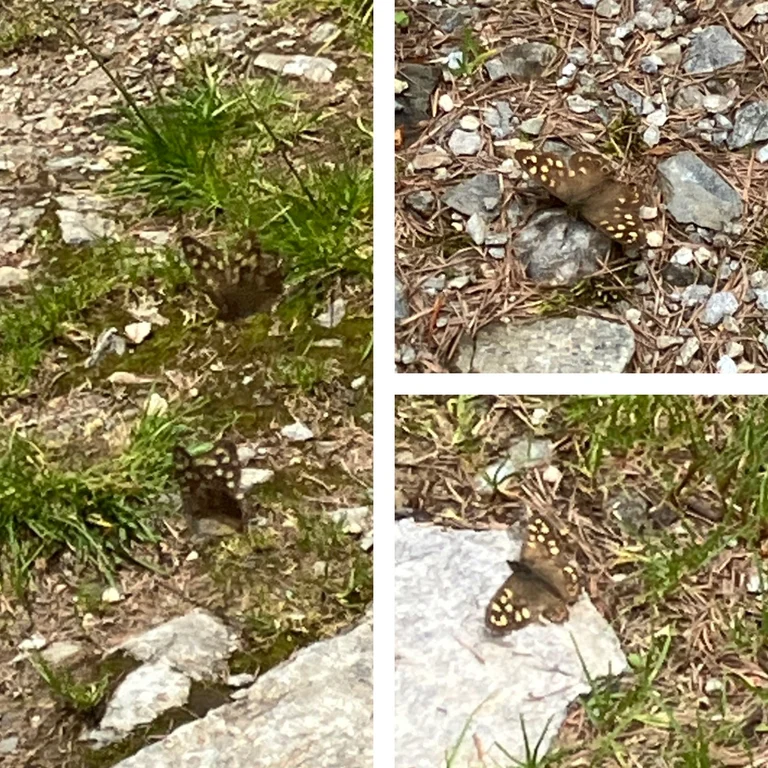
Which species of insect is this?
Pararge aegeria
